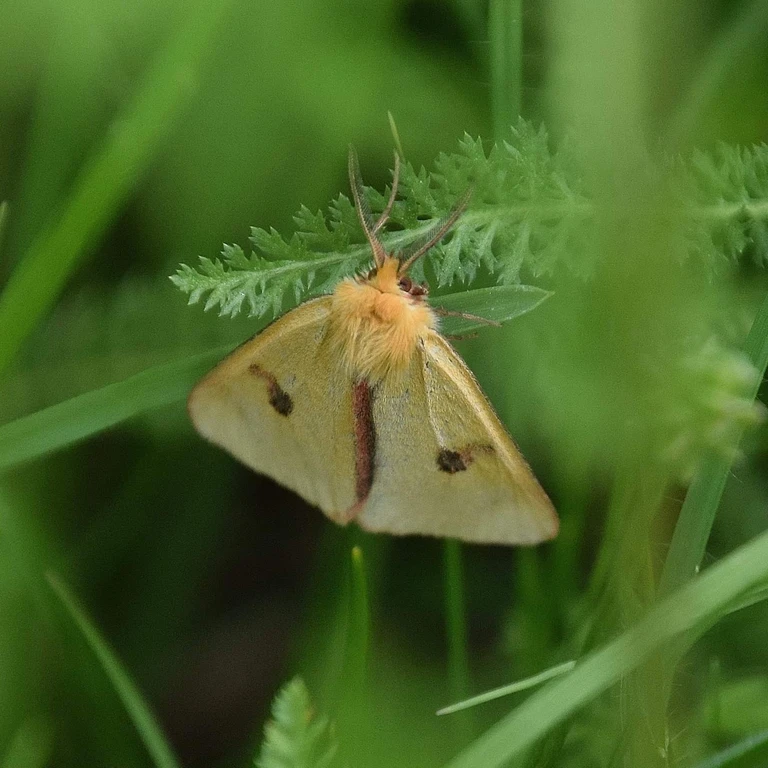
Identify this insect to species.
Diacrisia sannio
